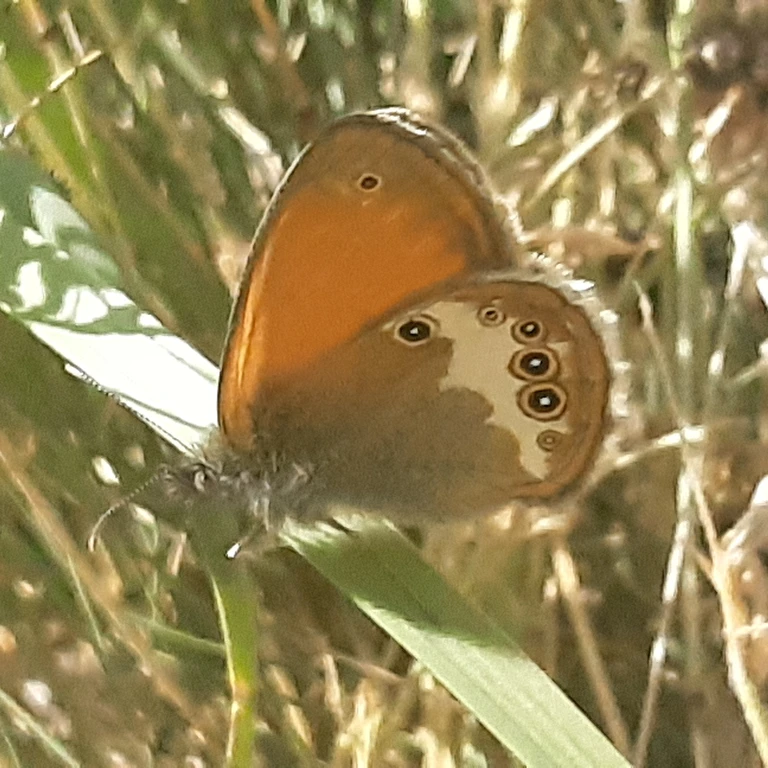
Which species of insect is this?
Coenonympha arcania
